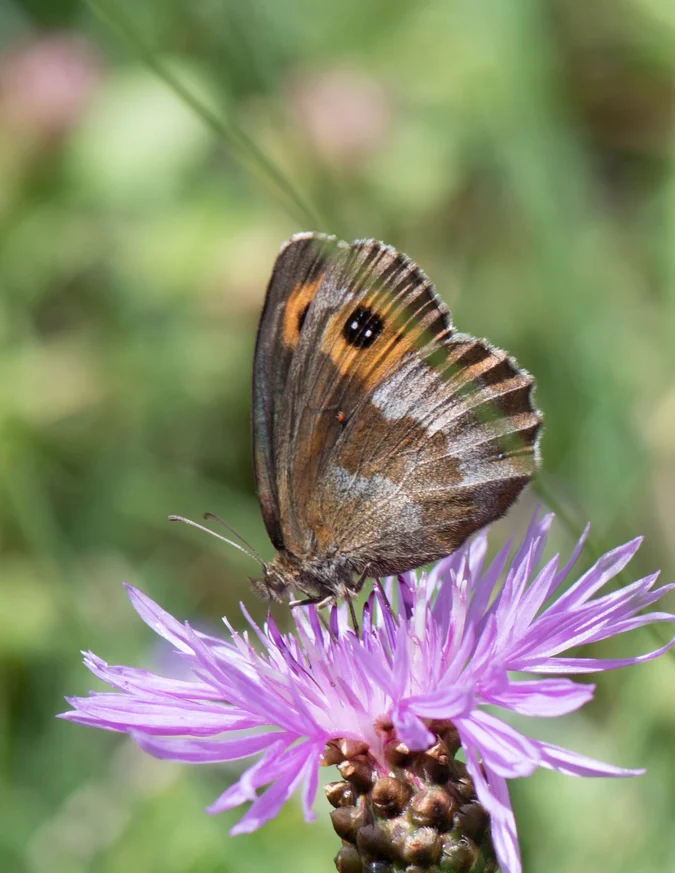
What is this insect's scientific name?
Erebia aethiops
